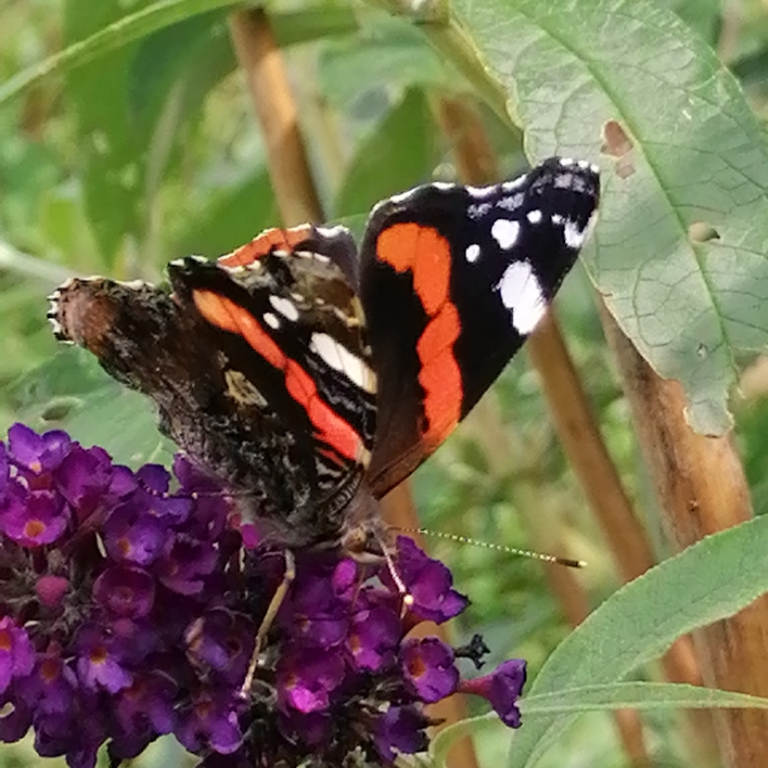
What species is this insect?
Vanessa atalanta
